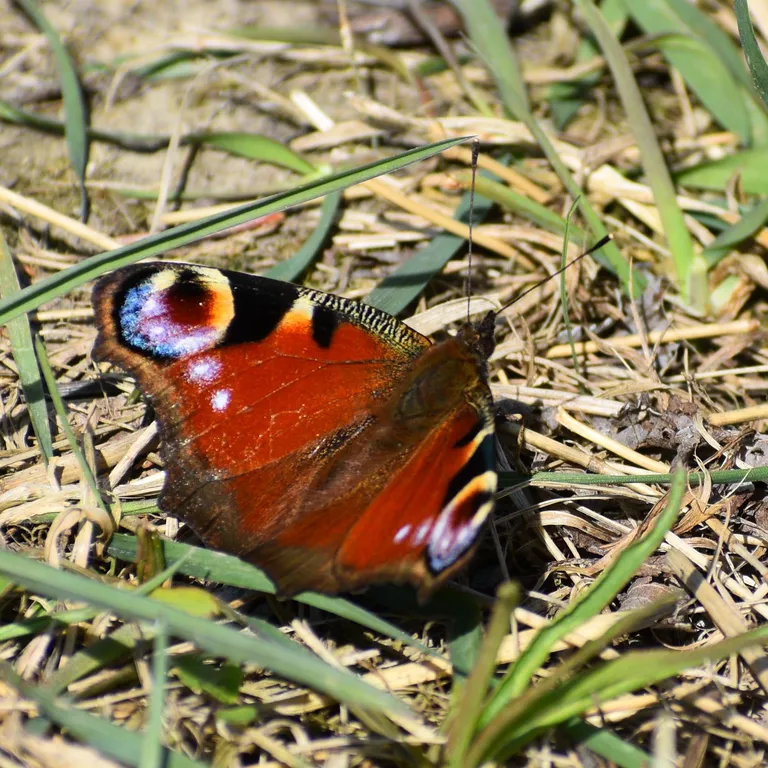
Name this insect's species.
Aglais io
